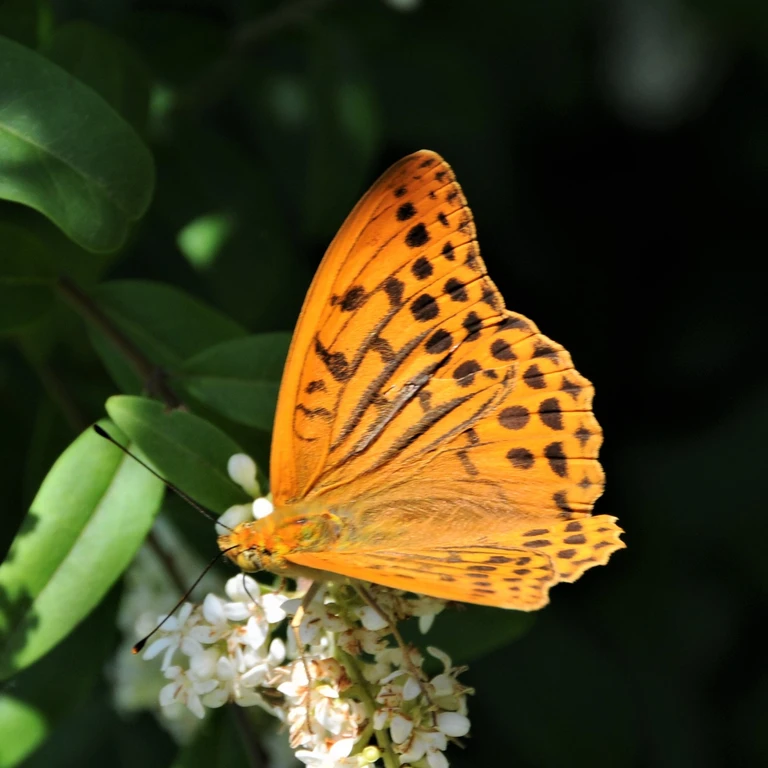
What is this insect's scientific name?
Argynnis paphia
